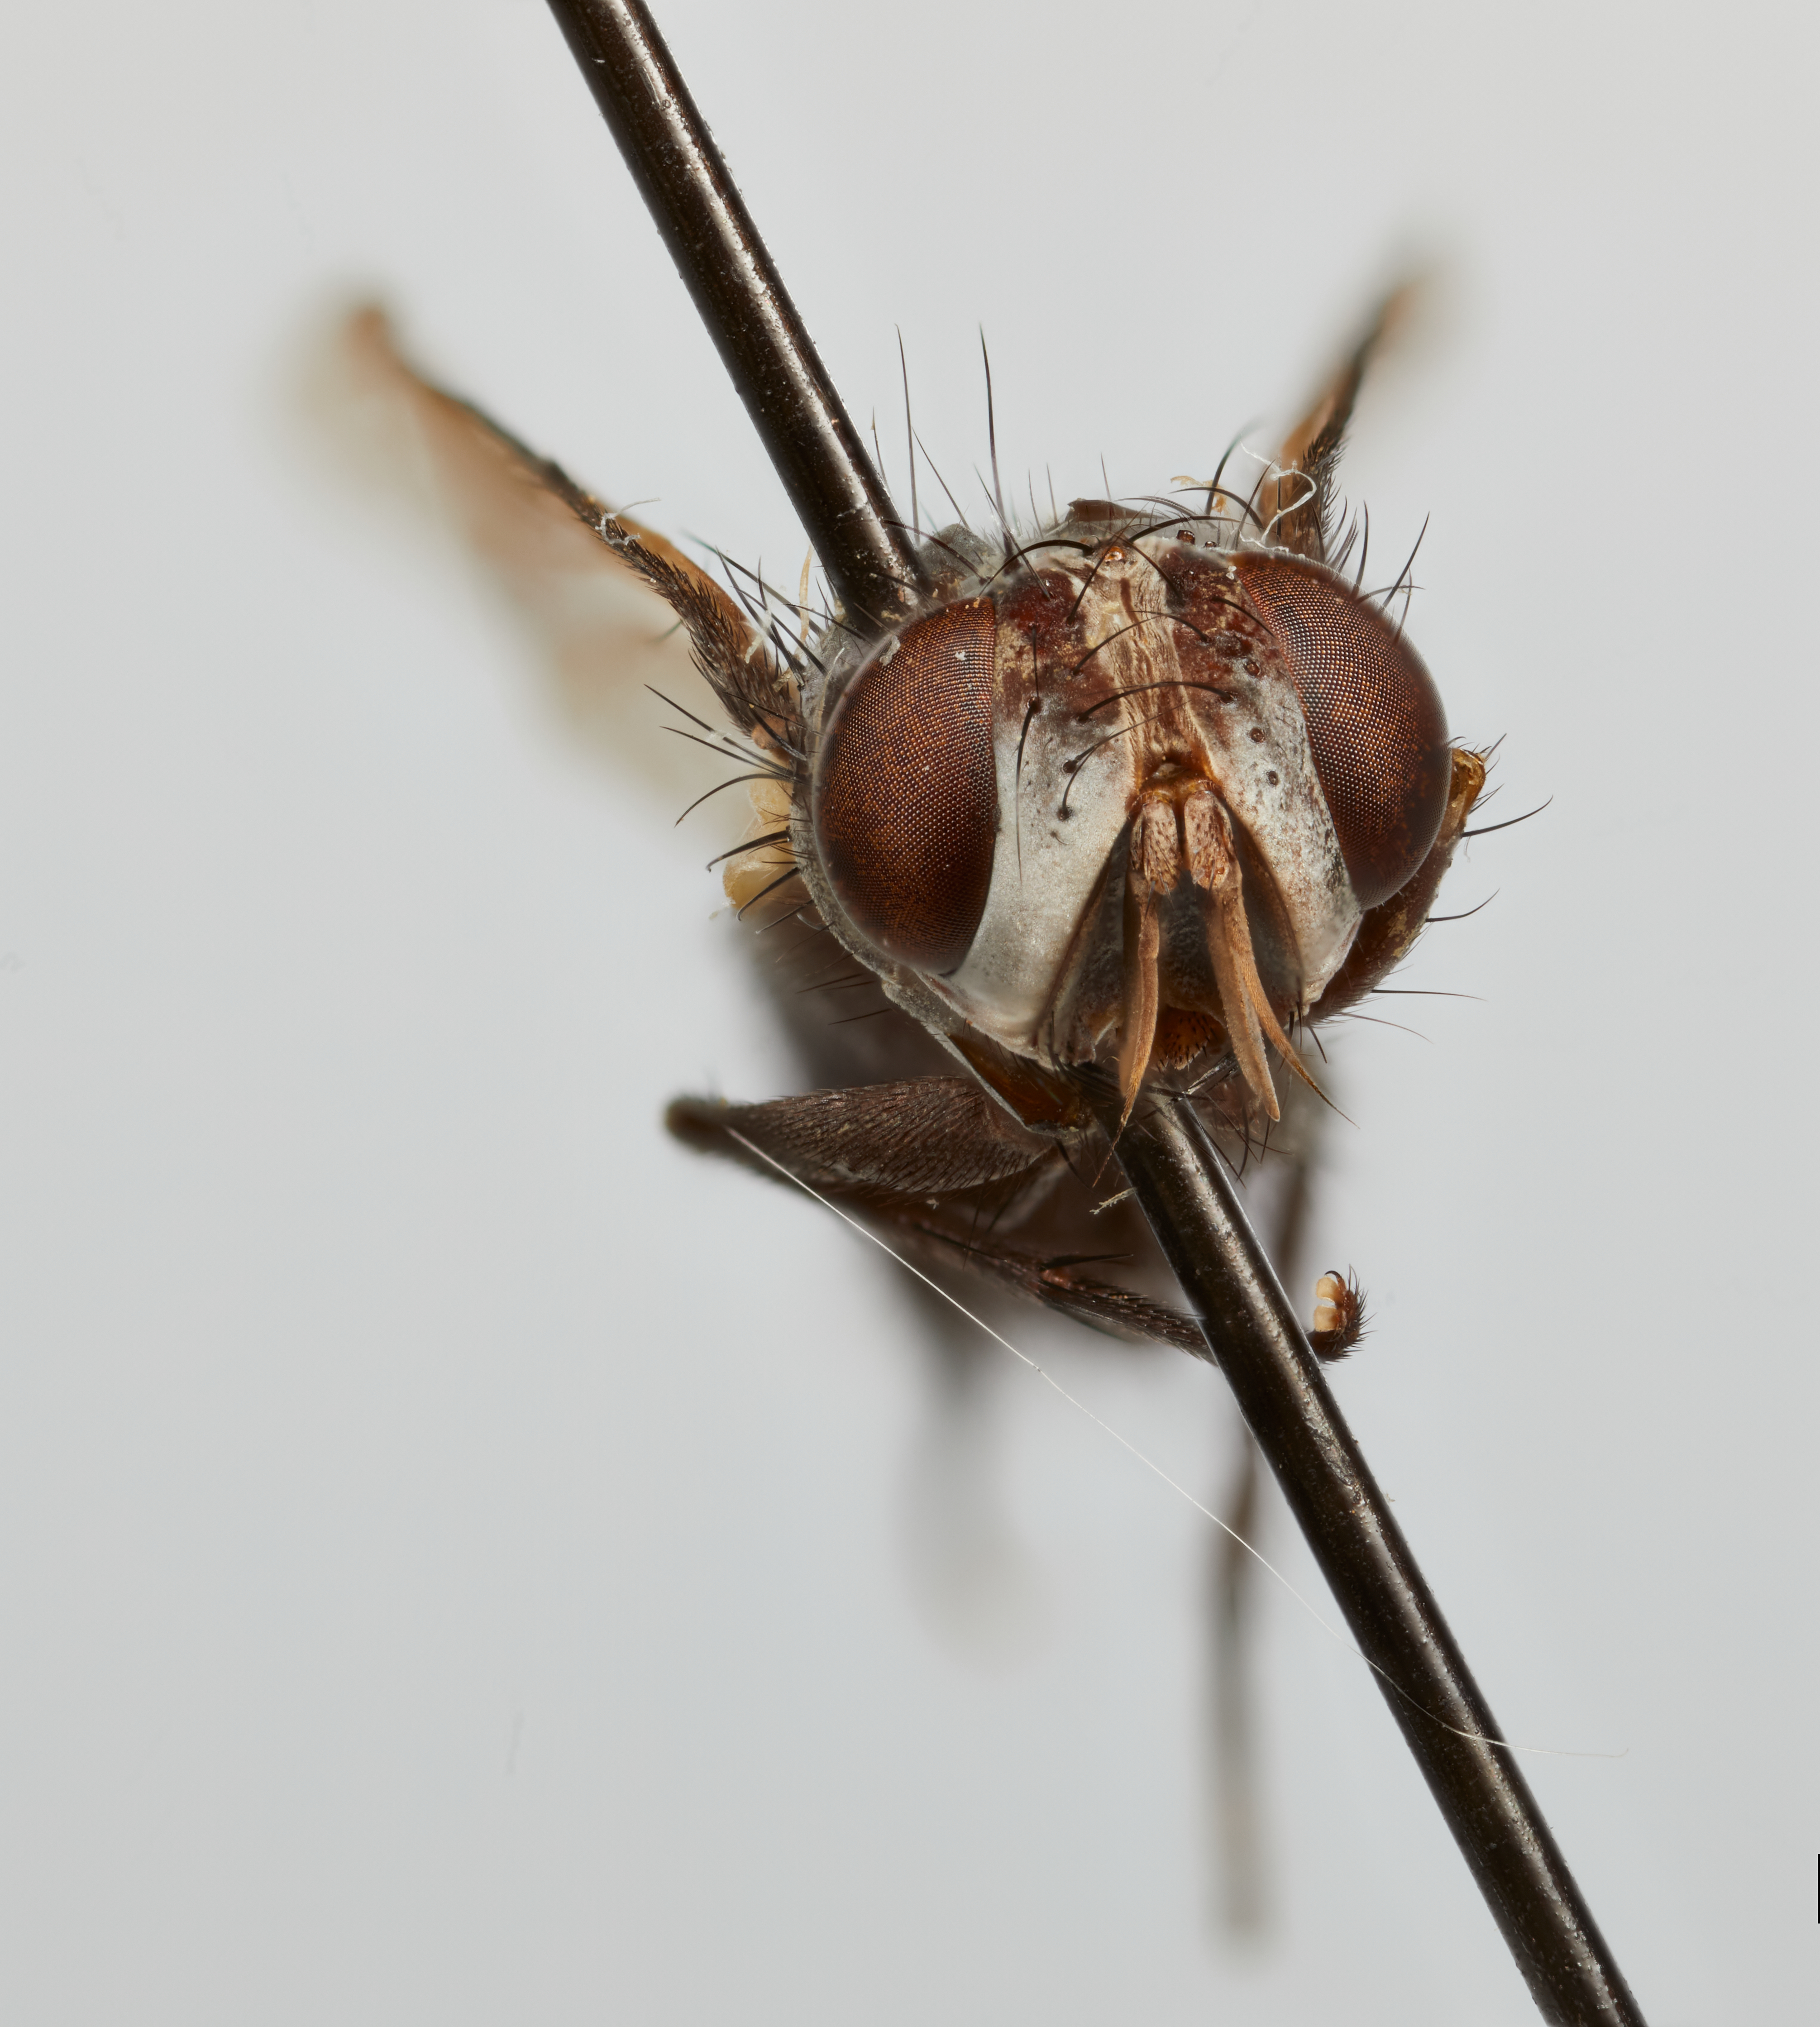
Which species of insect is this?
Diatraeophaga striatalis
